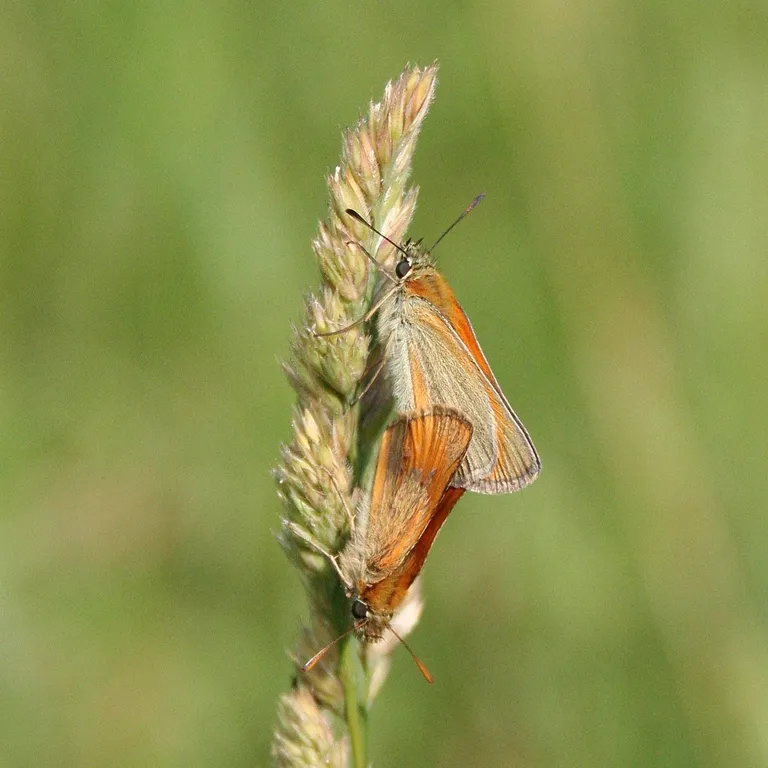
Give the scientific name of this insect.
Thymelicus sylvestris
